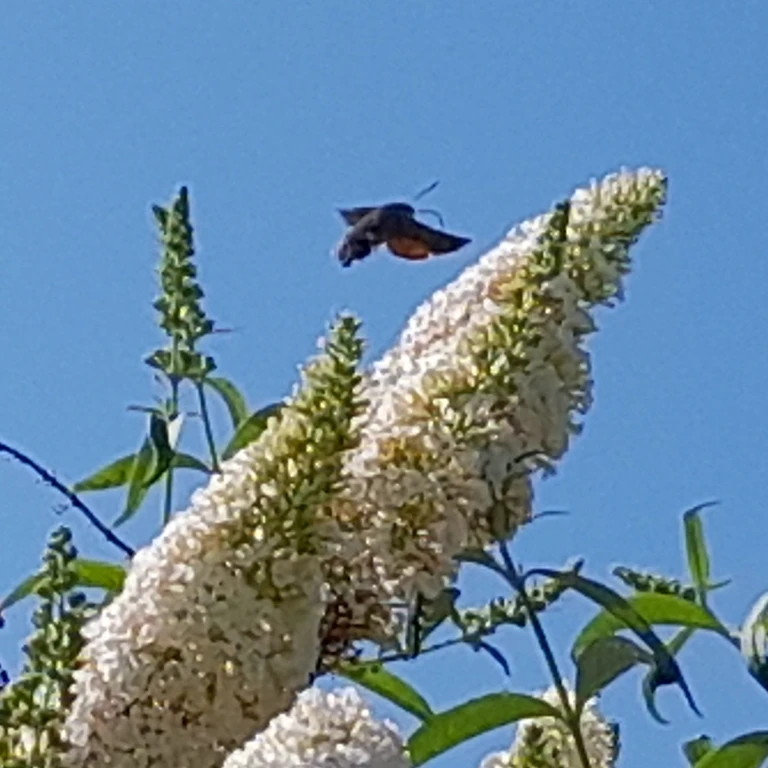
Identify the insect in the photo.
Macroglossum stellatarum
